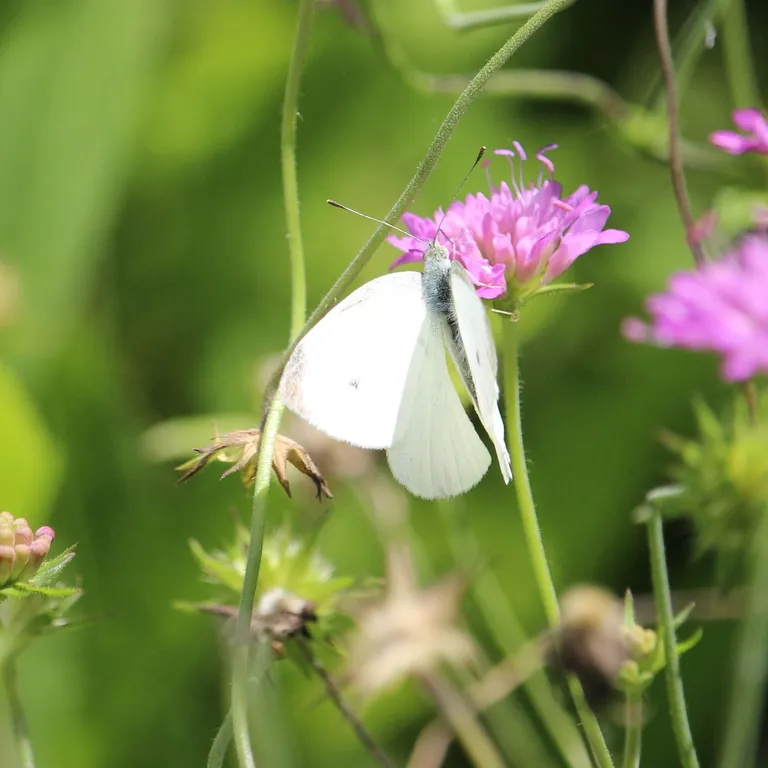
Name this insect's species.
Pieris rapae
